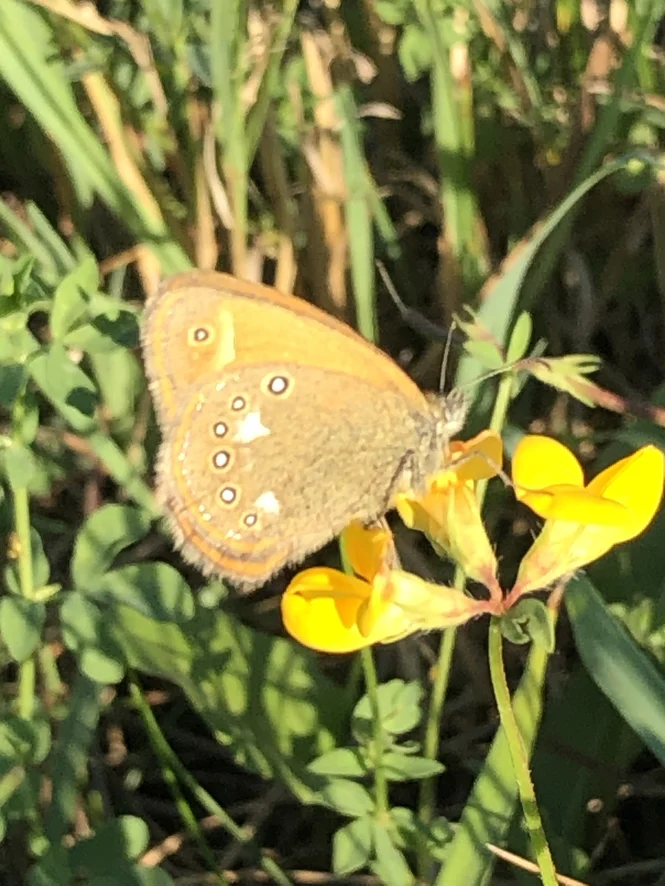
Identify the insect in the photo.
Coenonympha glycerion (also Coenonympha iphis)
